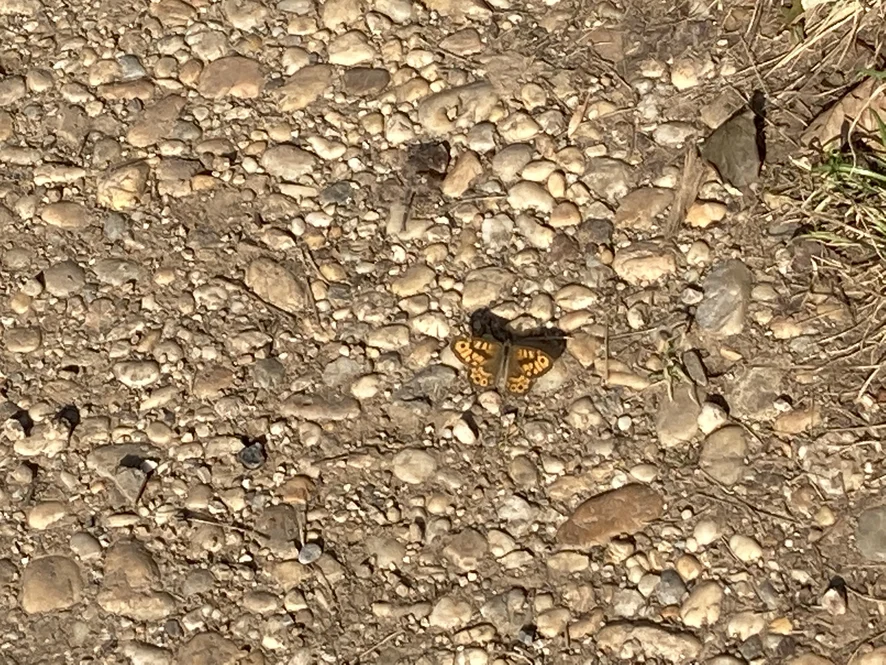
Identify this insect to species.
Lasiommata megera (also Pararge megera)
